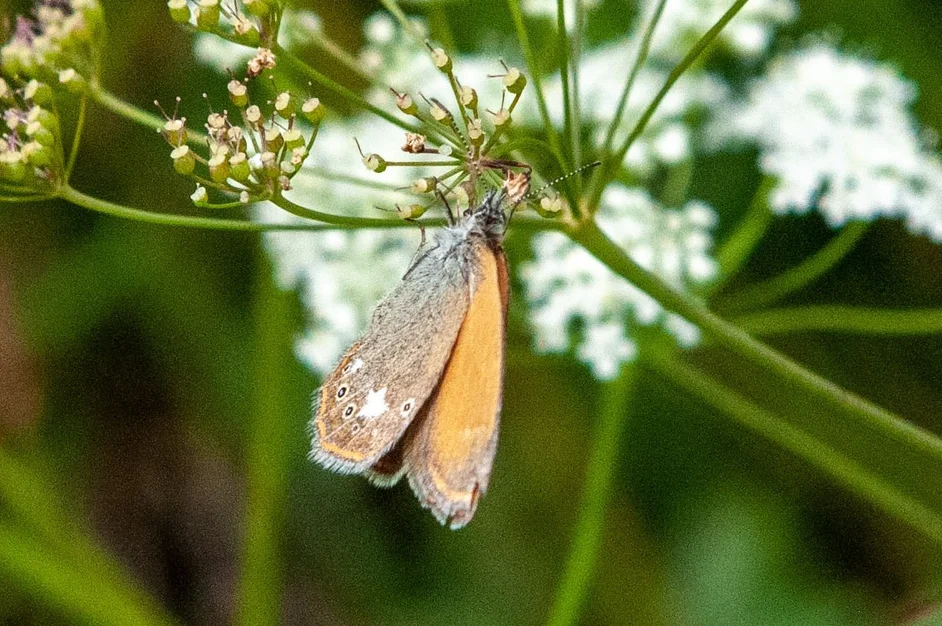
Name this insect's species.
Coenonympha glycerion (also Coenonympha iphis)
